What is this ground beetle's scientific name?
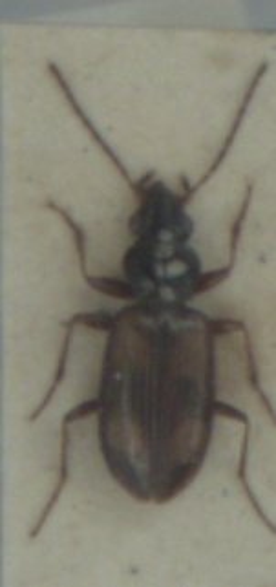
Bembidion saxatile
